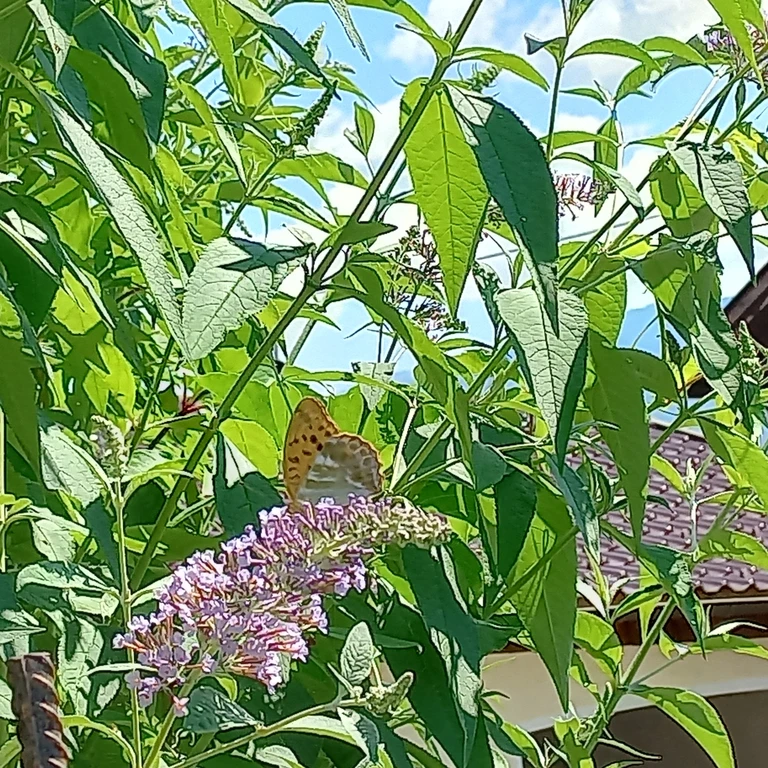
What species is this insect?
Argynnis paphia
